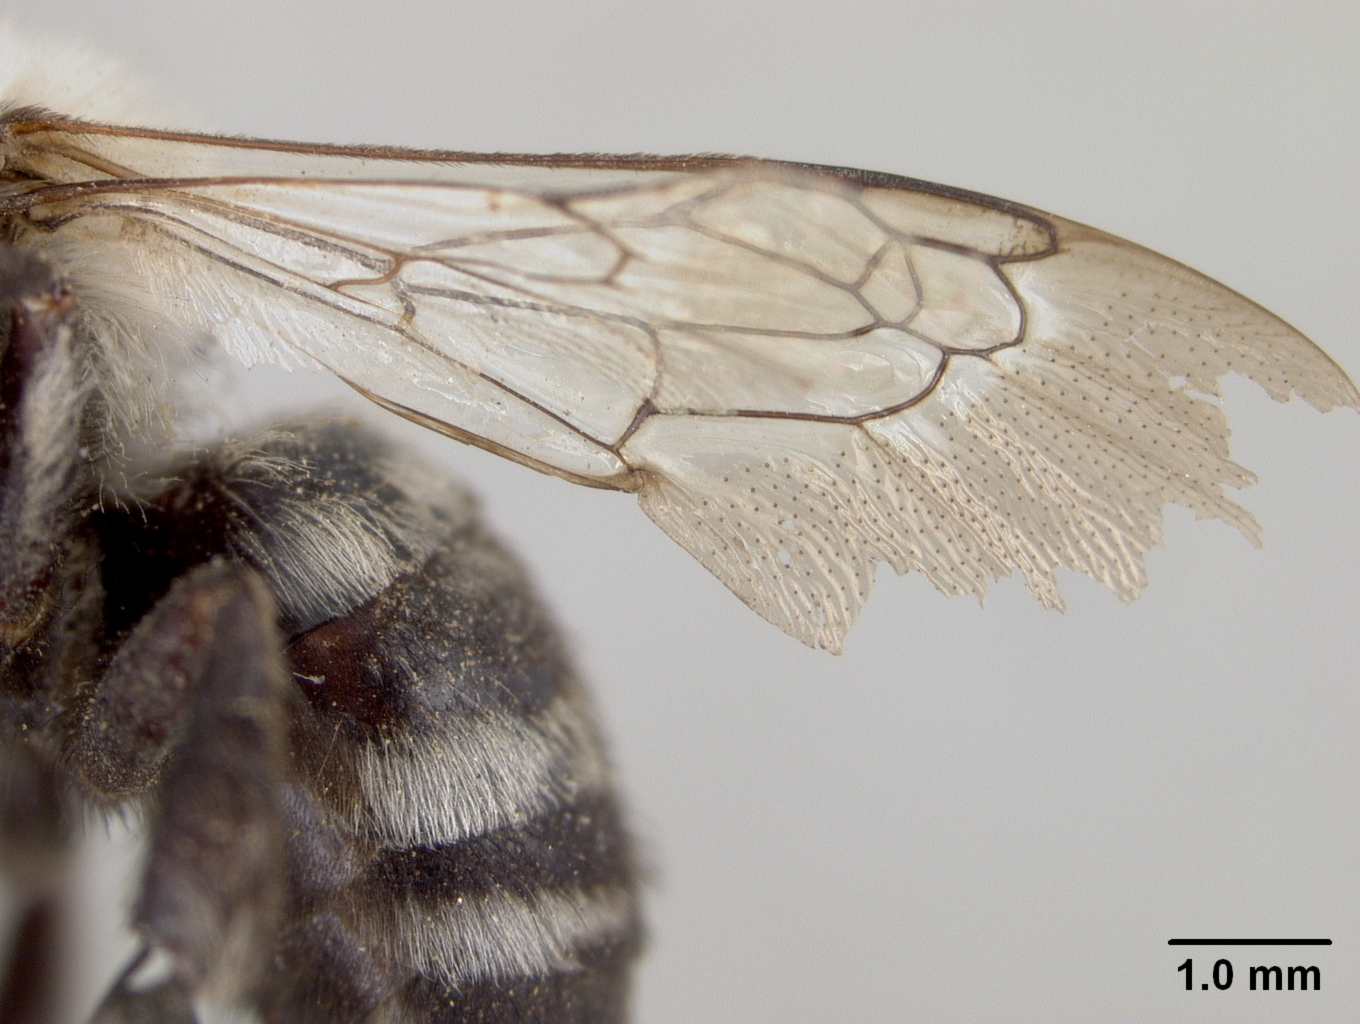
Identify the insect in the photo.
Bombomelecta alfredi
